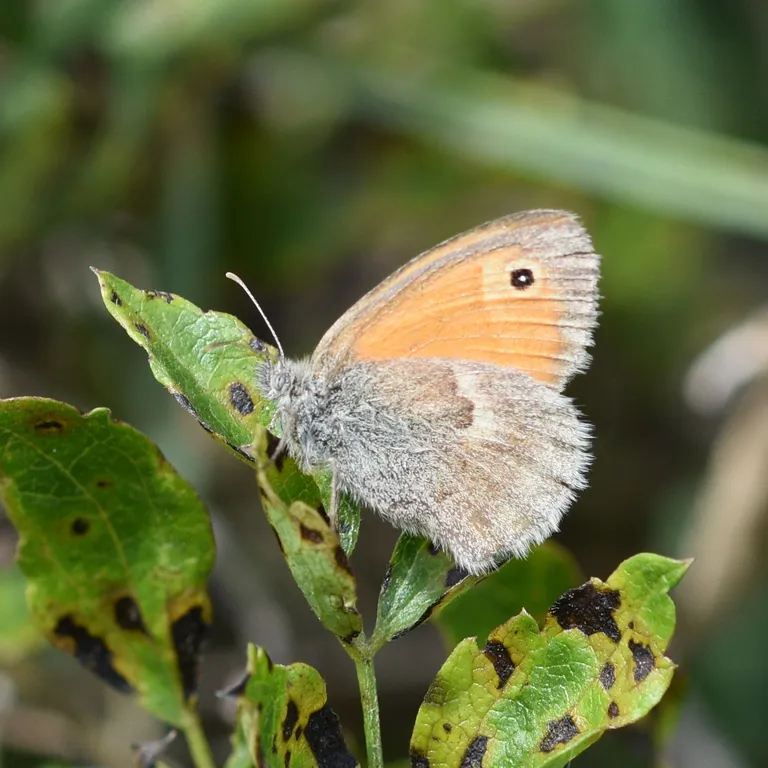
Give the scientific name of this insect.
Coenonympha pamphilus
